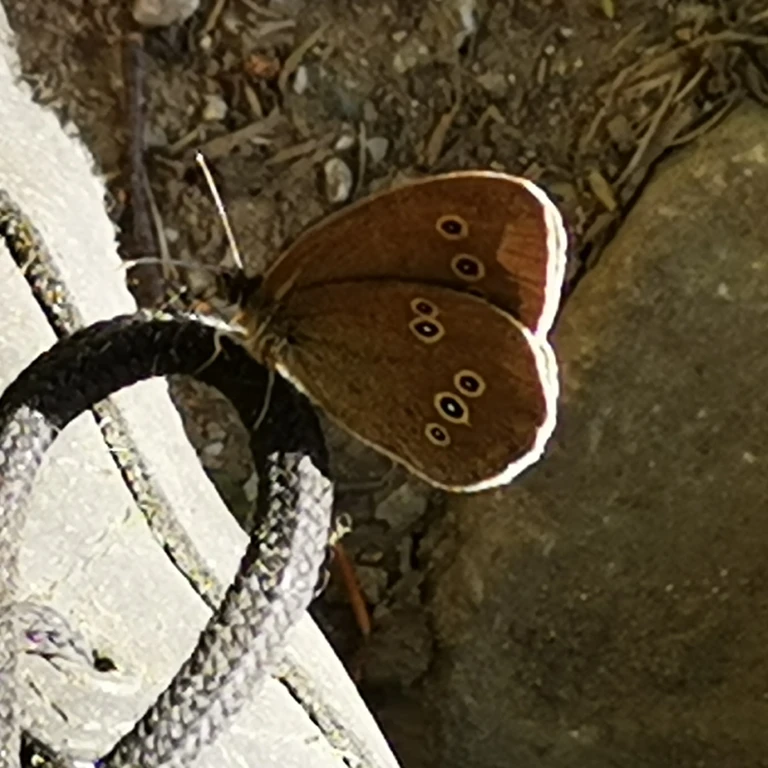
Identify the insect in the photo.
Aphantopus hyperantus
